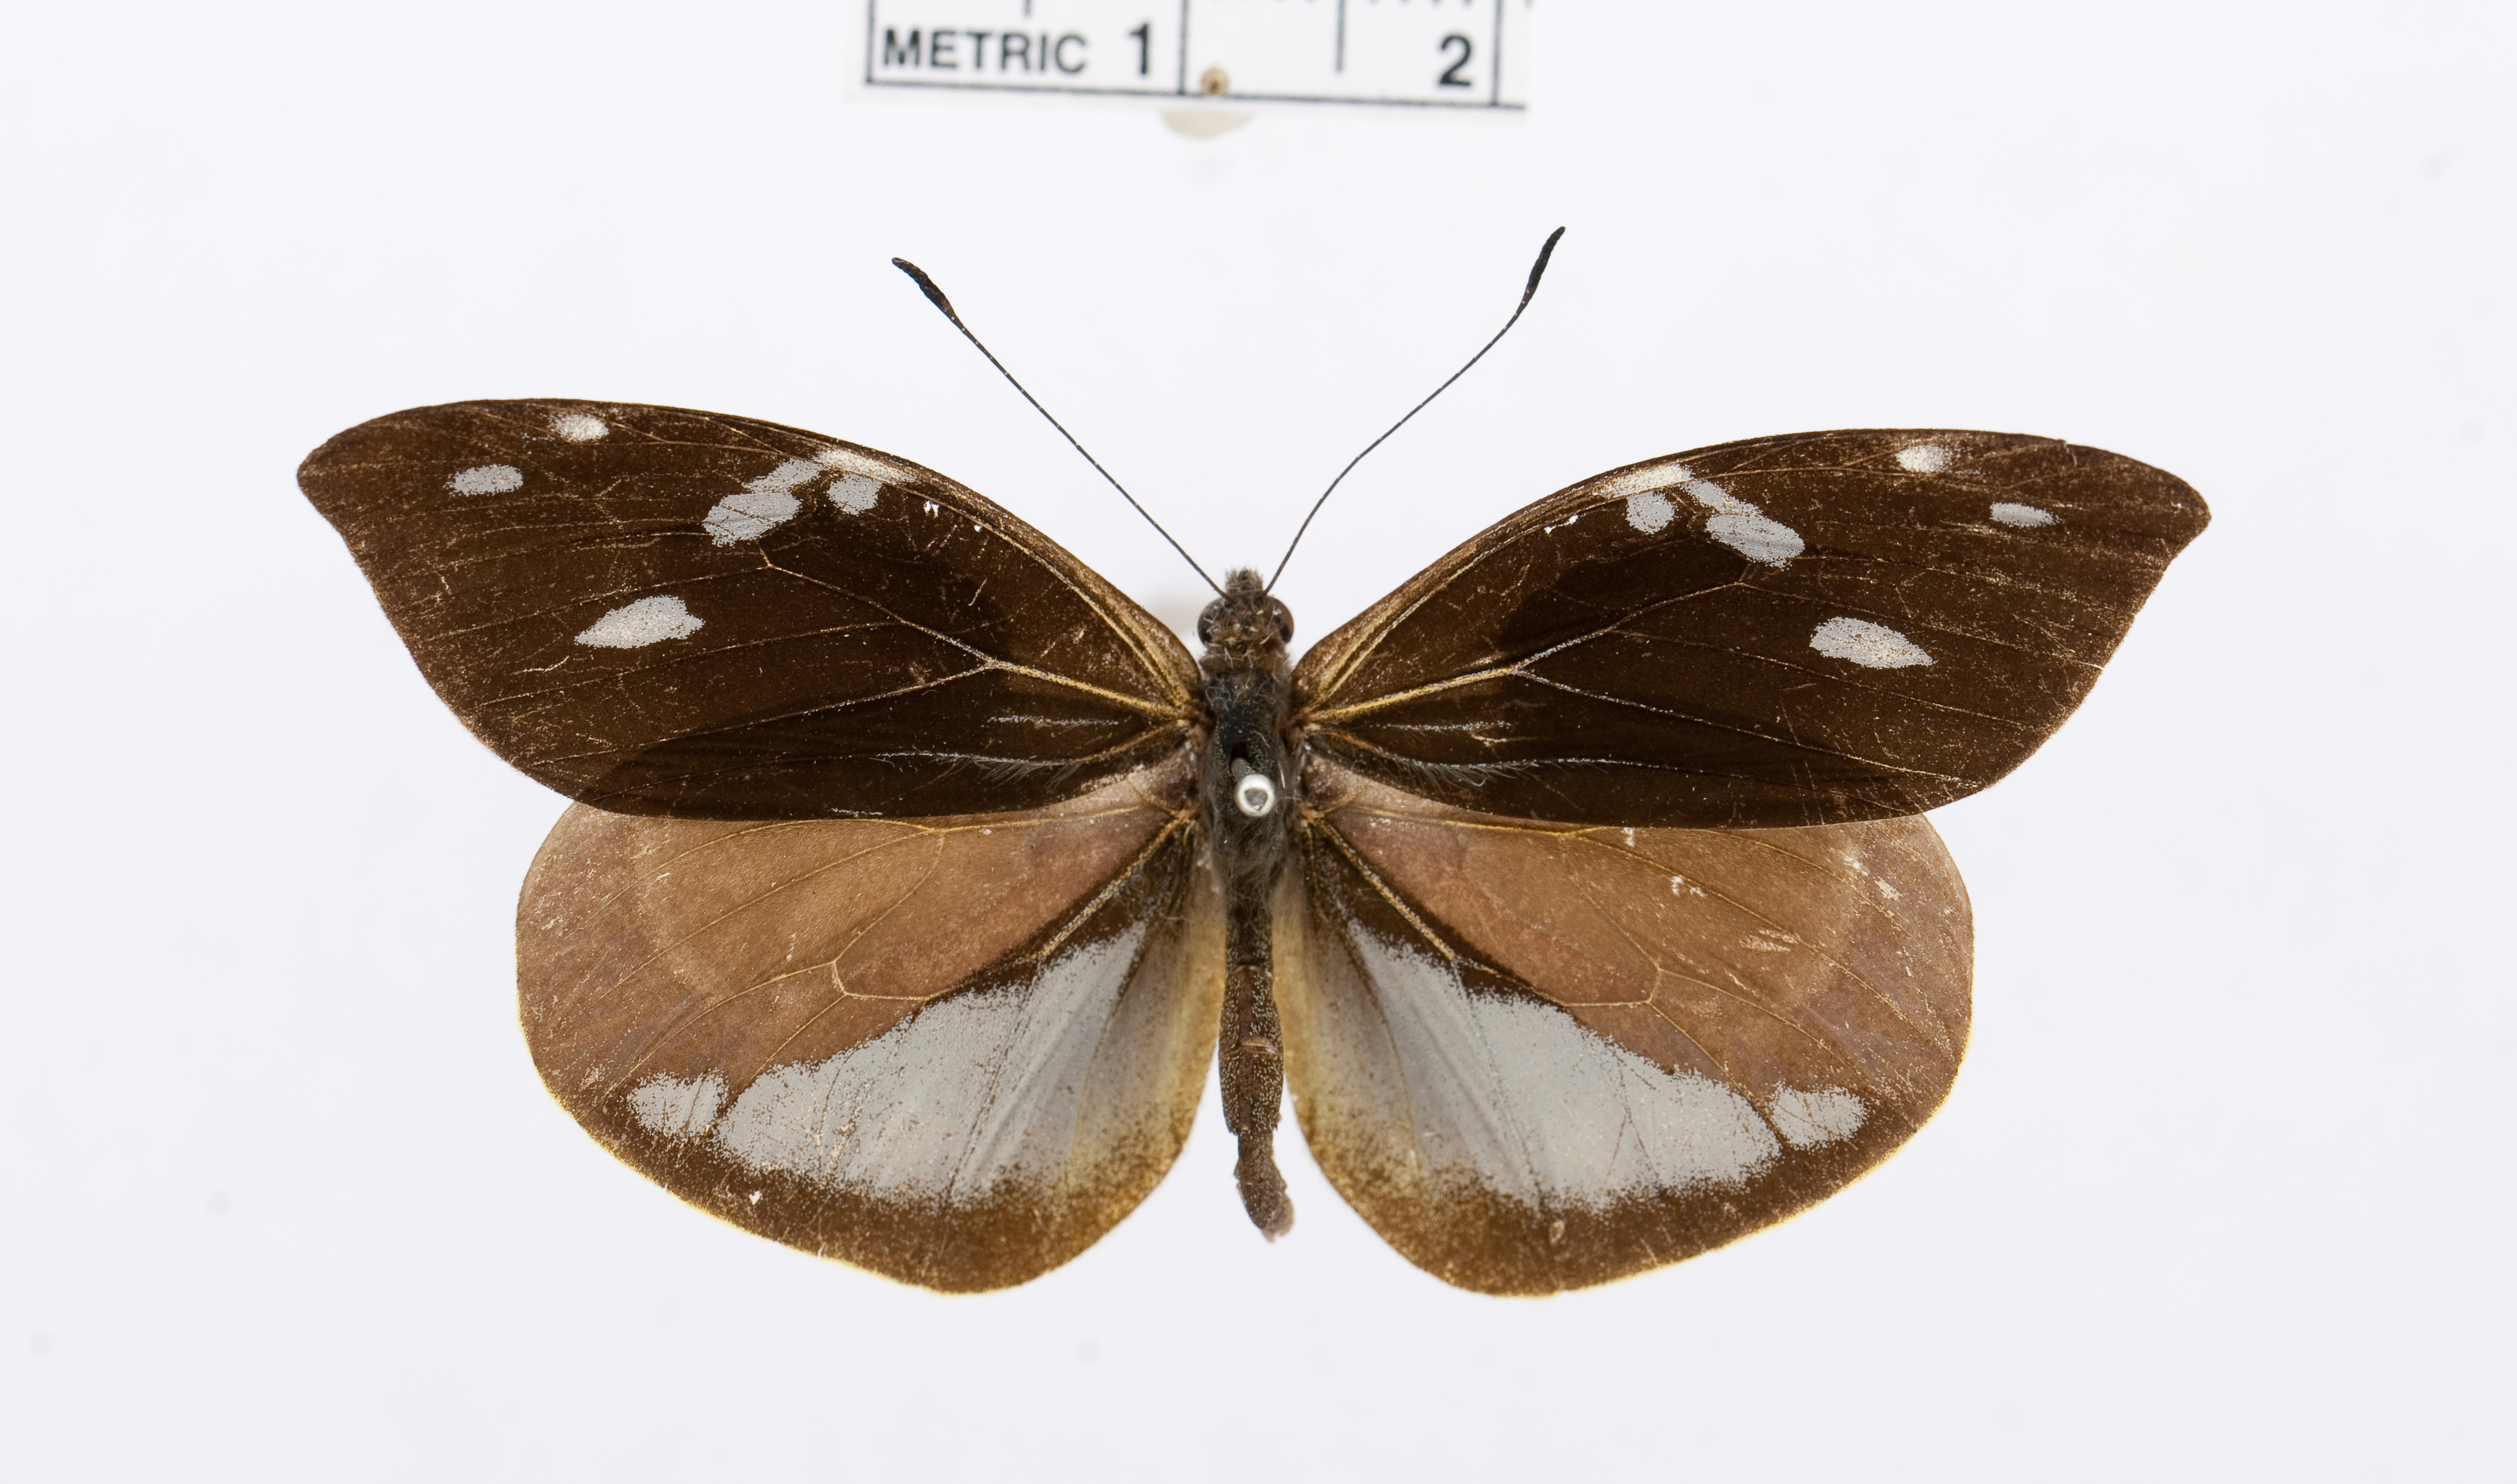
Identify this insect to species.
Lieinix cinarascens
